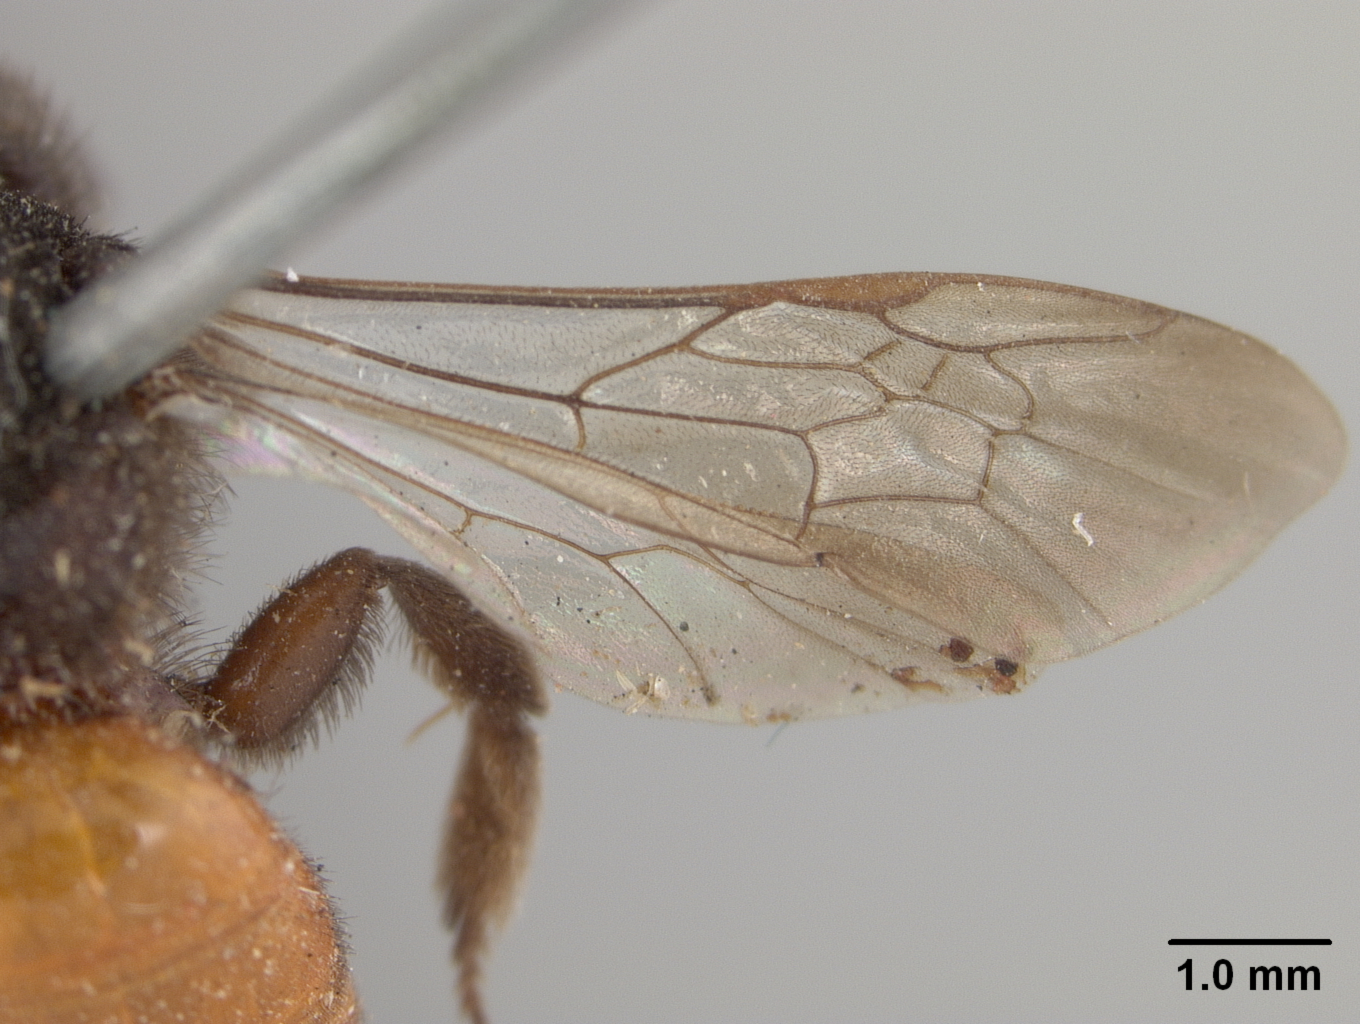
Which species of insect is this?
Andrena prima
